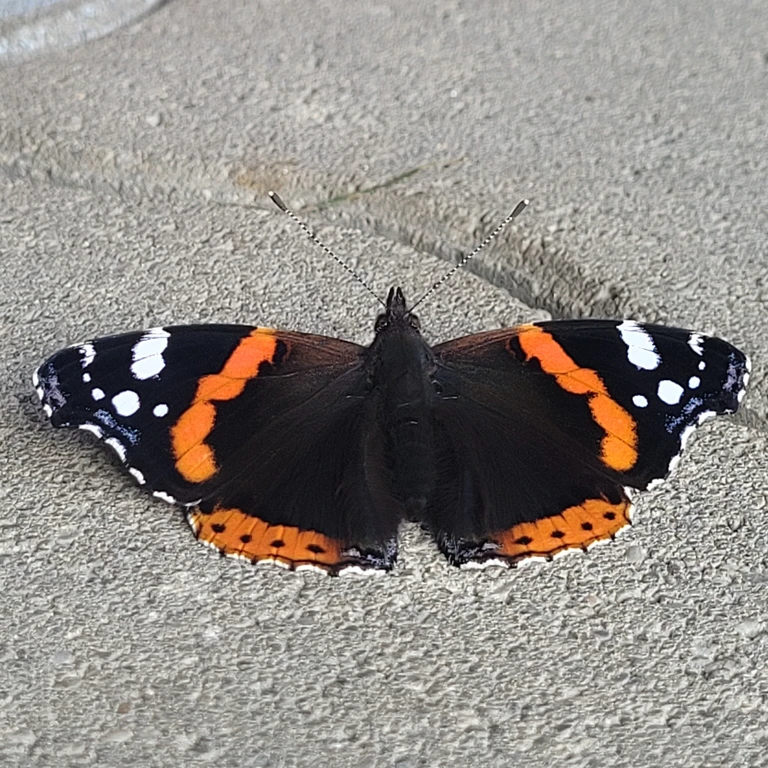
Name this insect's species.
Vanessa atalanta
